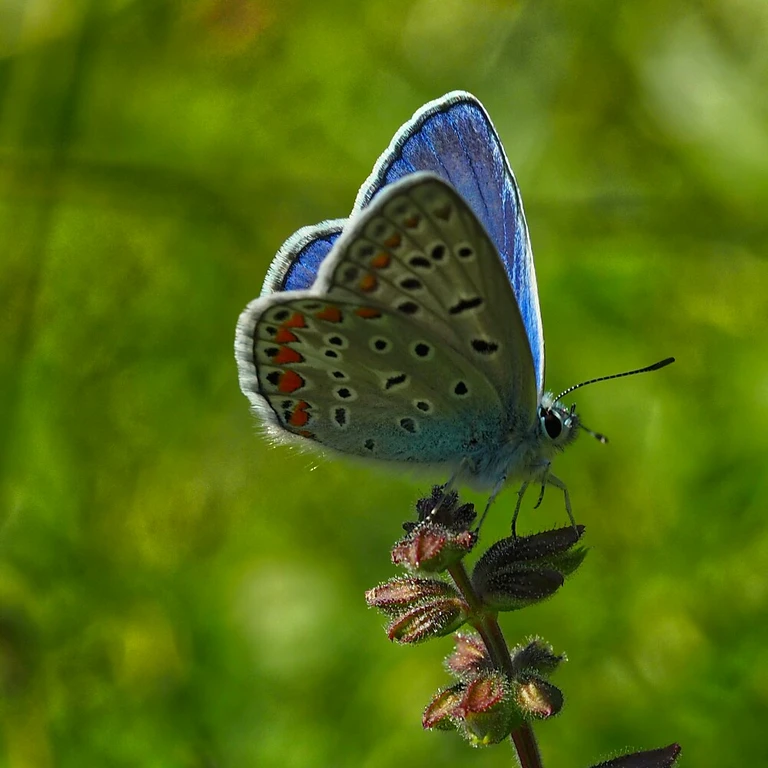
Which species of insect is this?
Polyommatus icarus
